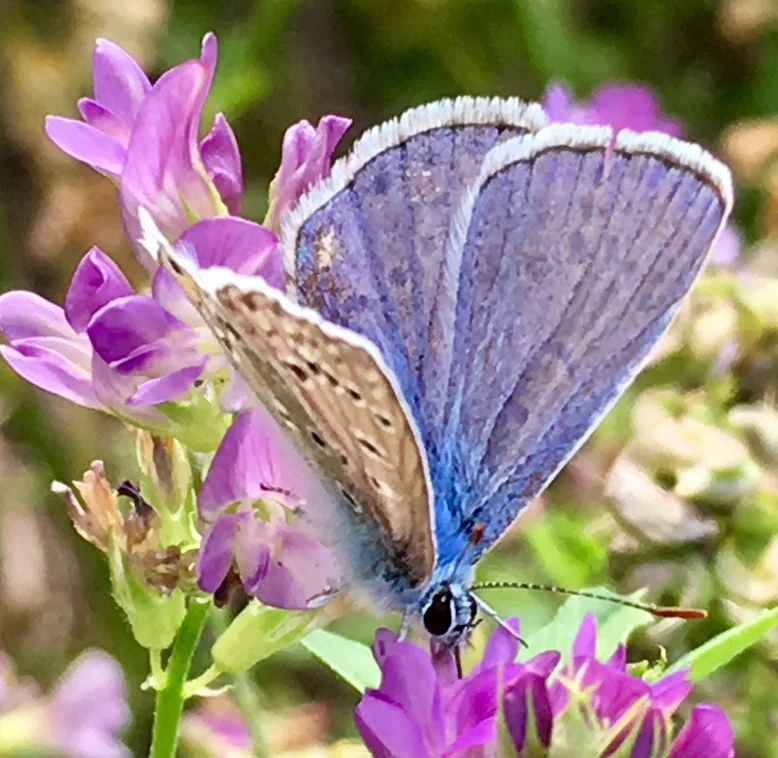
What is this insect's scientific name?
Polyommatus icarus
